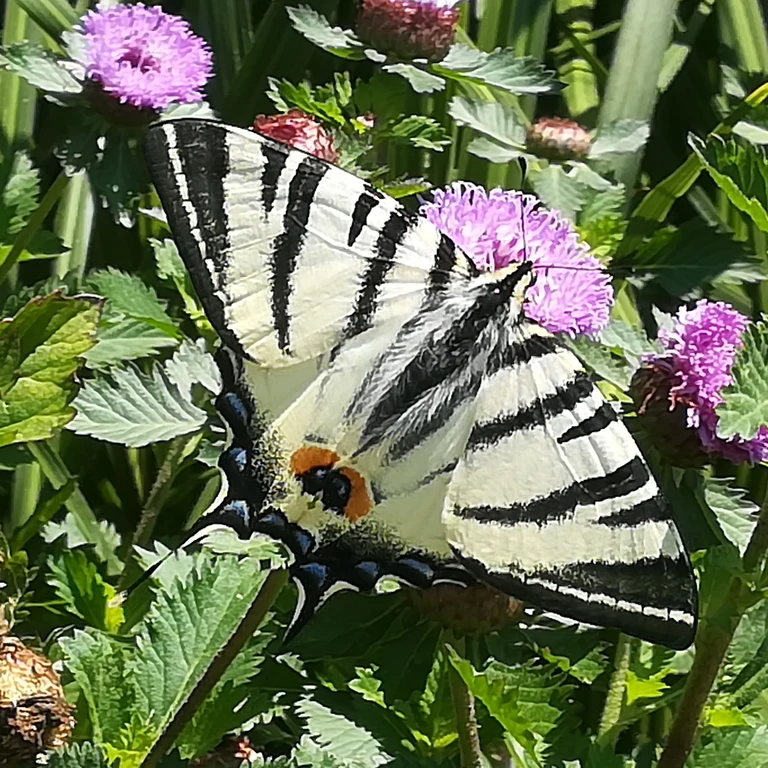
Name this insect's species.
Iphiclides podalirius
